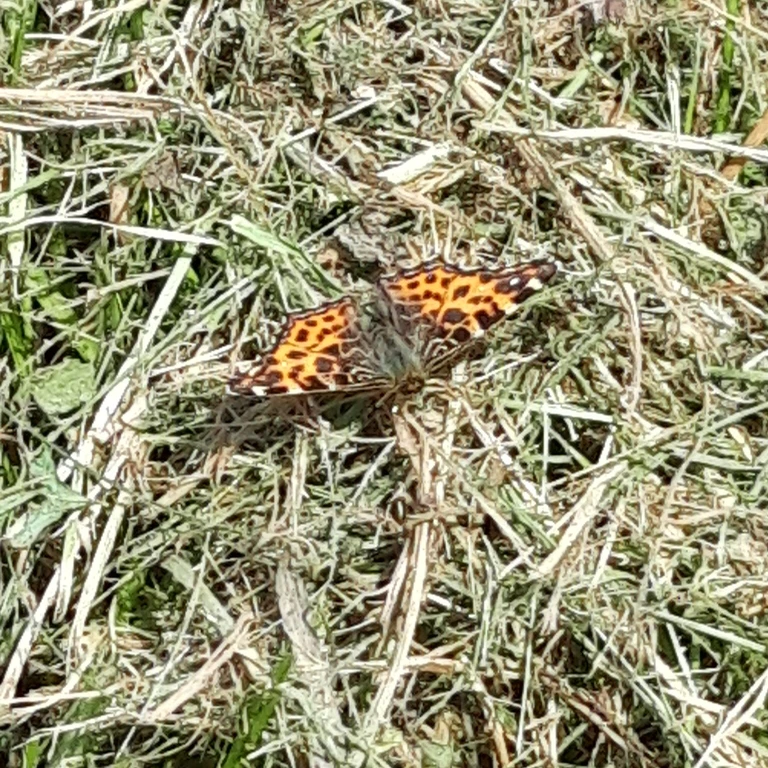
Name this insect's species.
Araschnia levana
